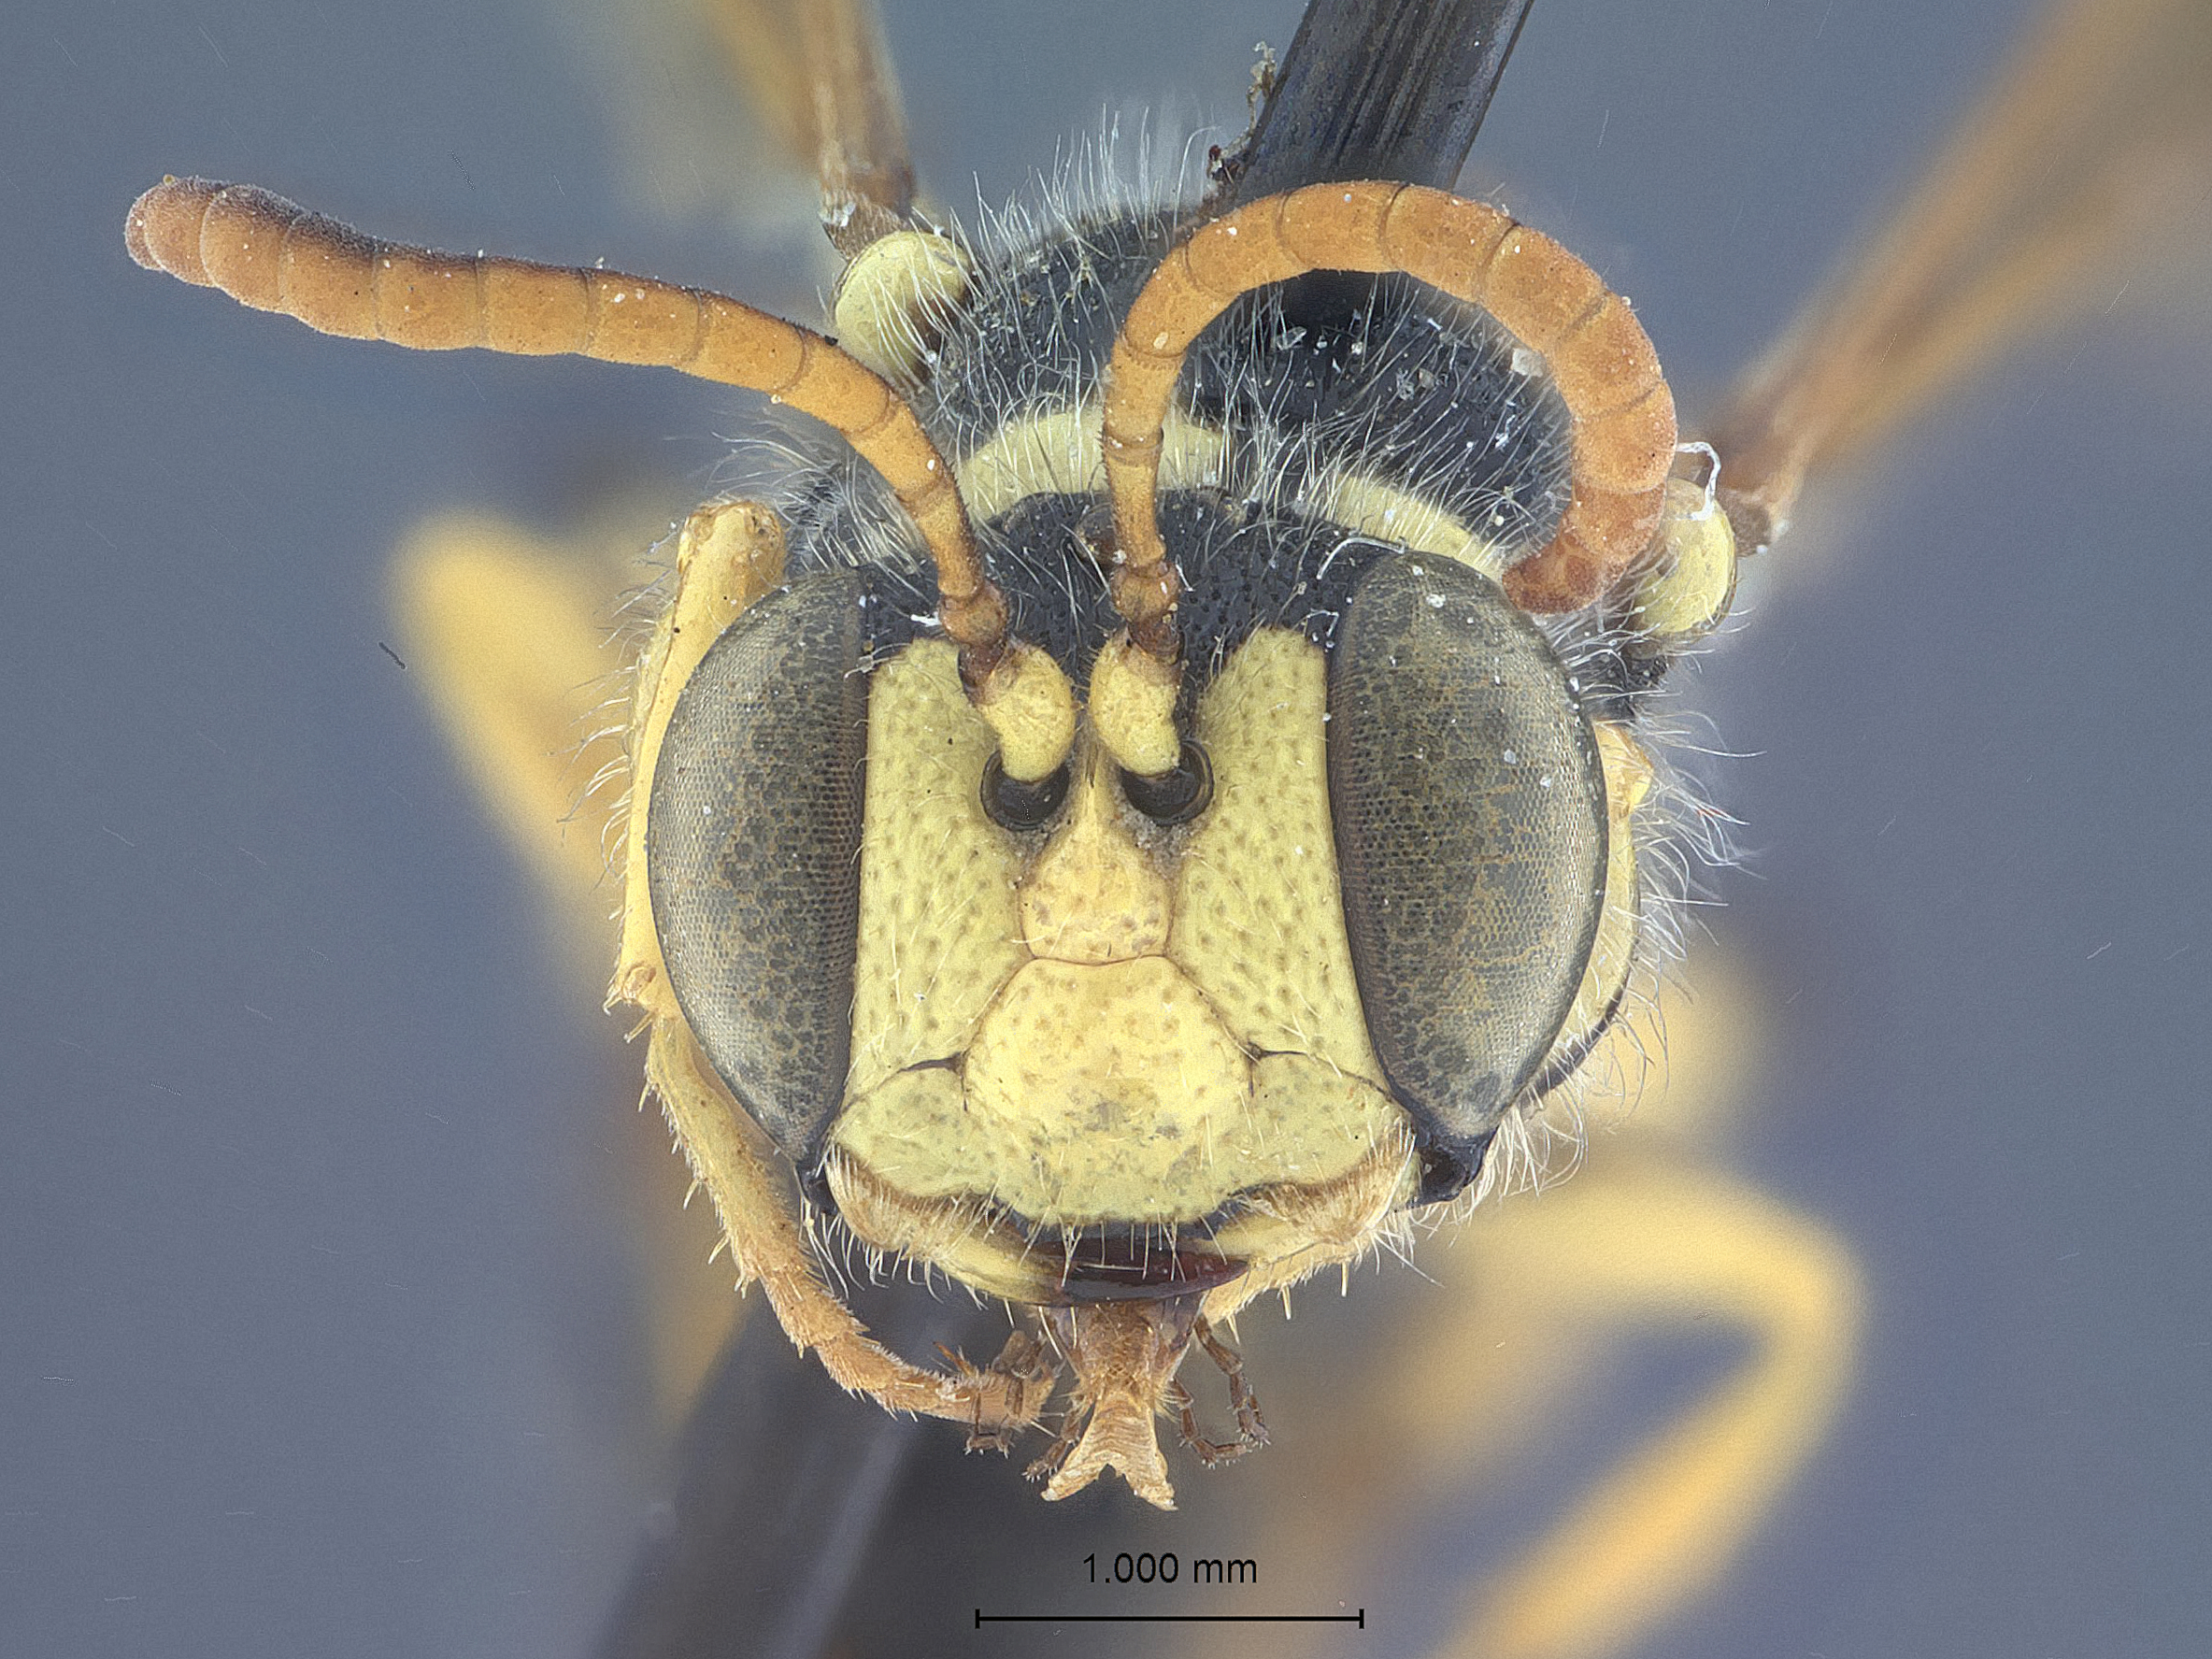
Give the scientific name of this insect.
Cerceris occipitomaculata
